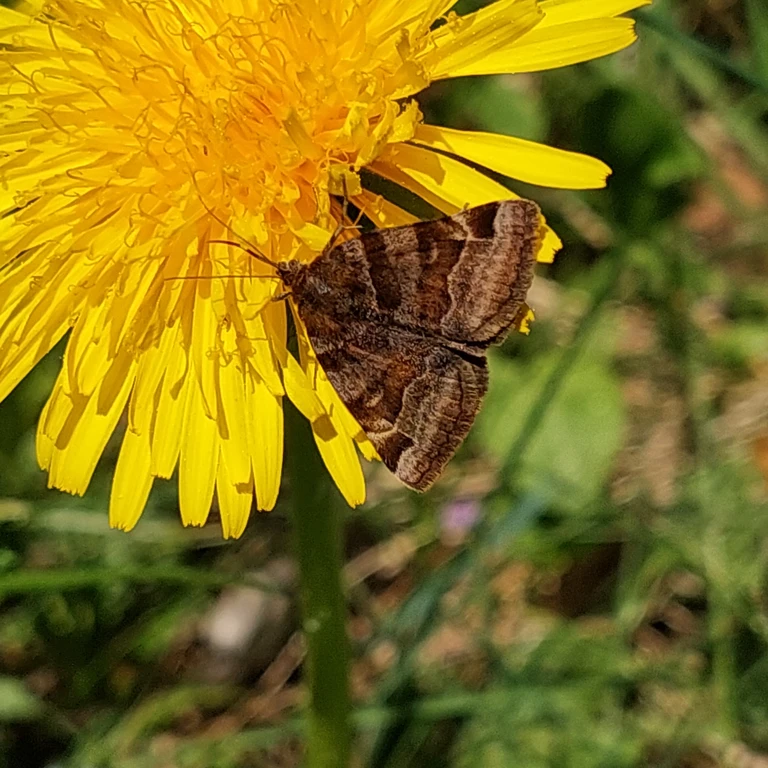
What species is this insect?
Euclidia glyphica
